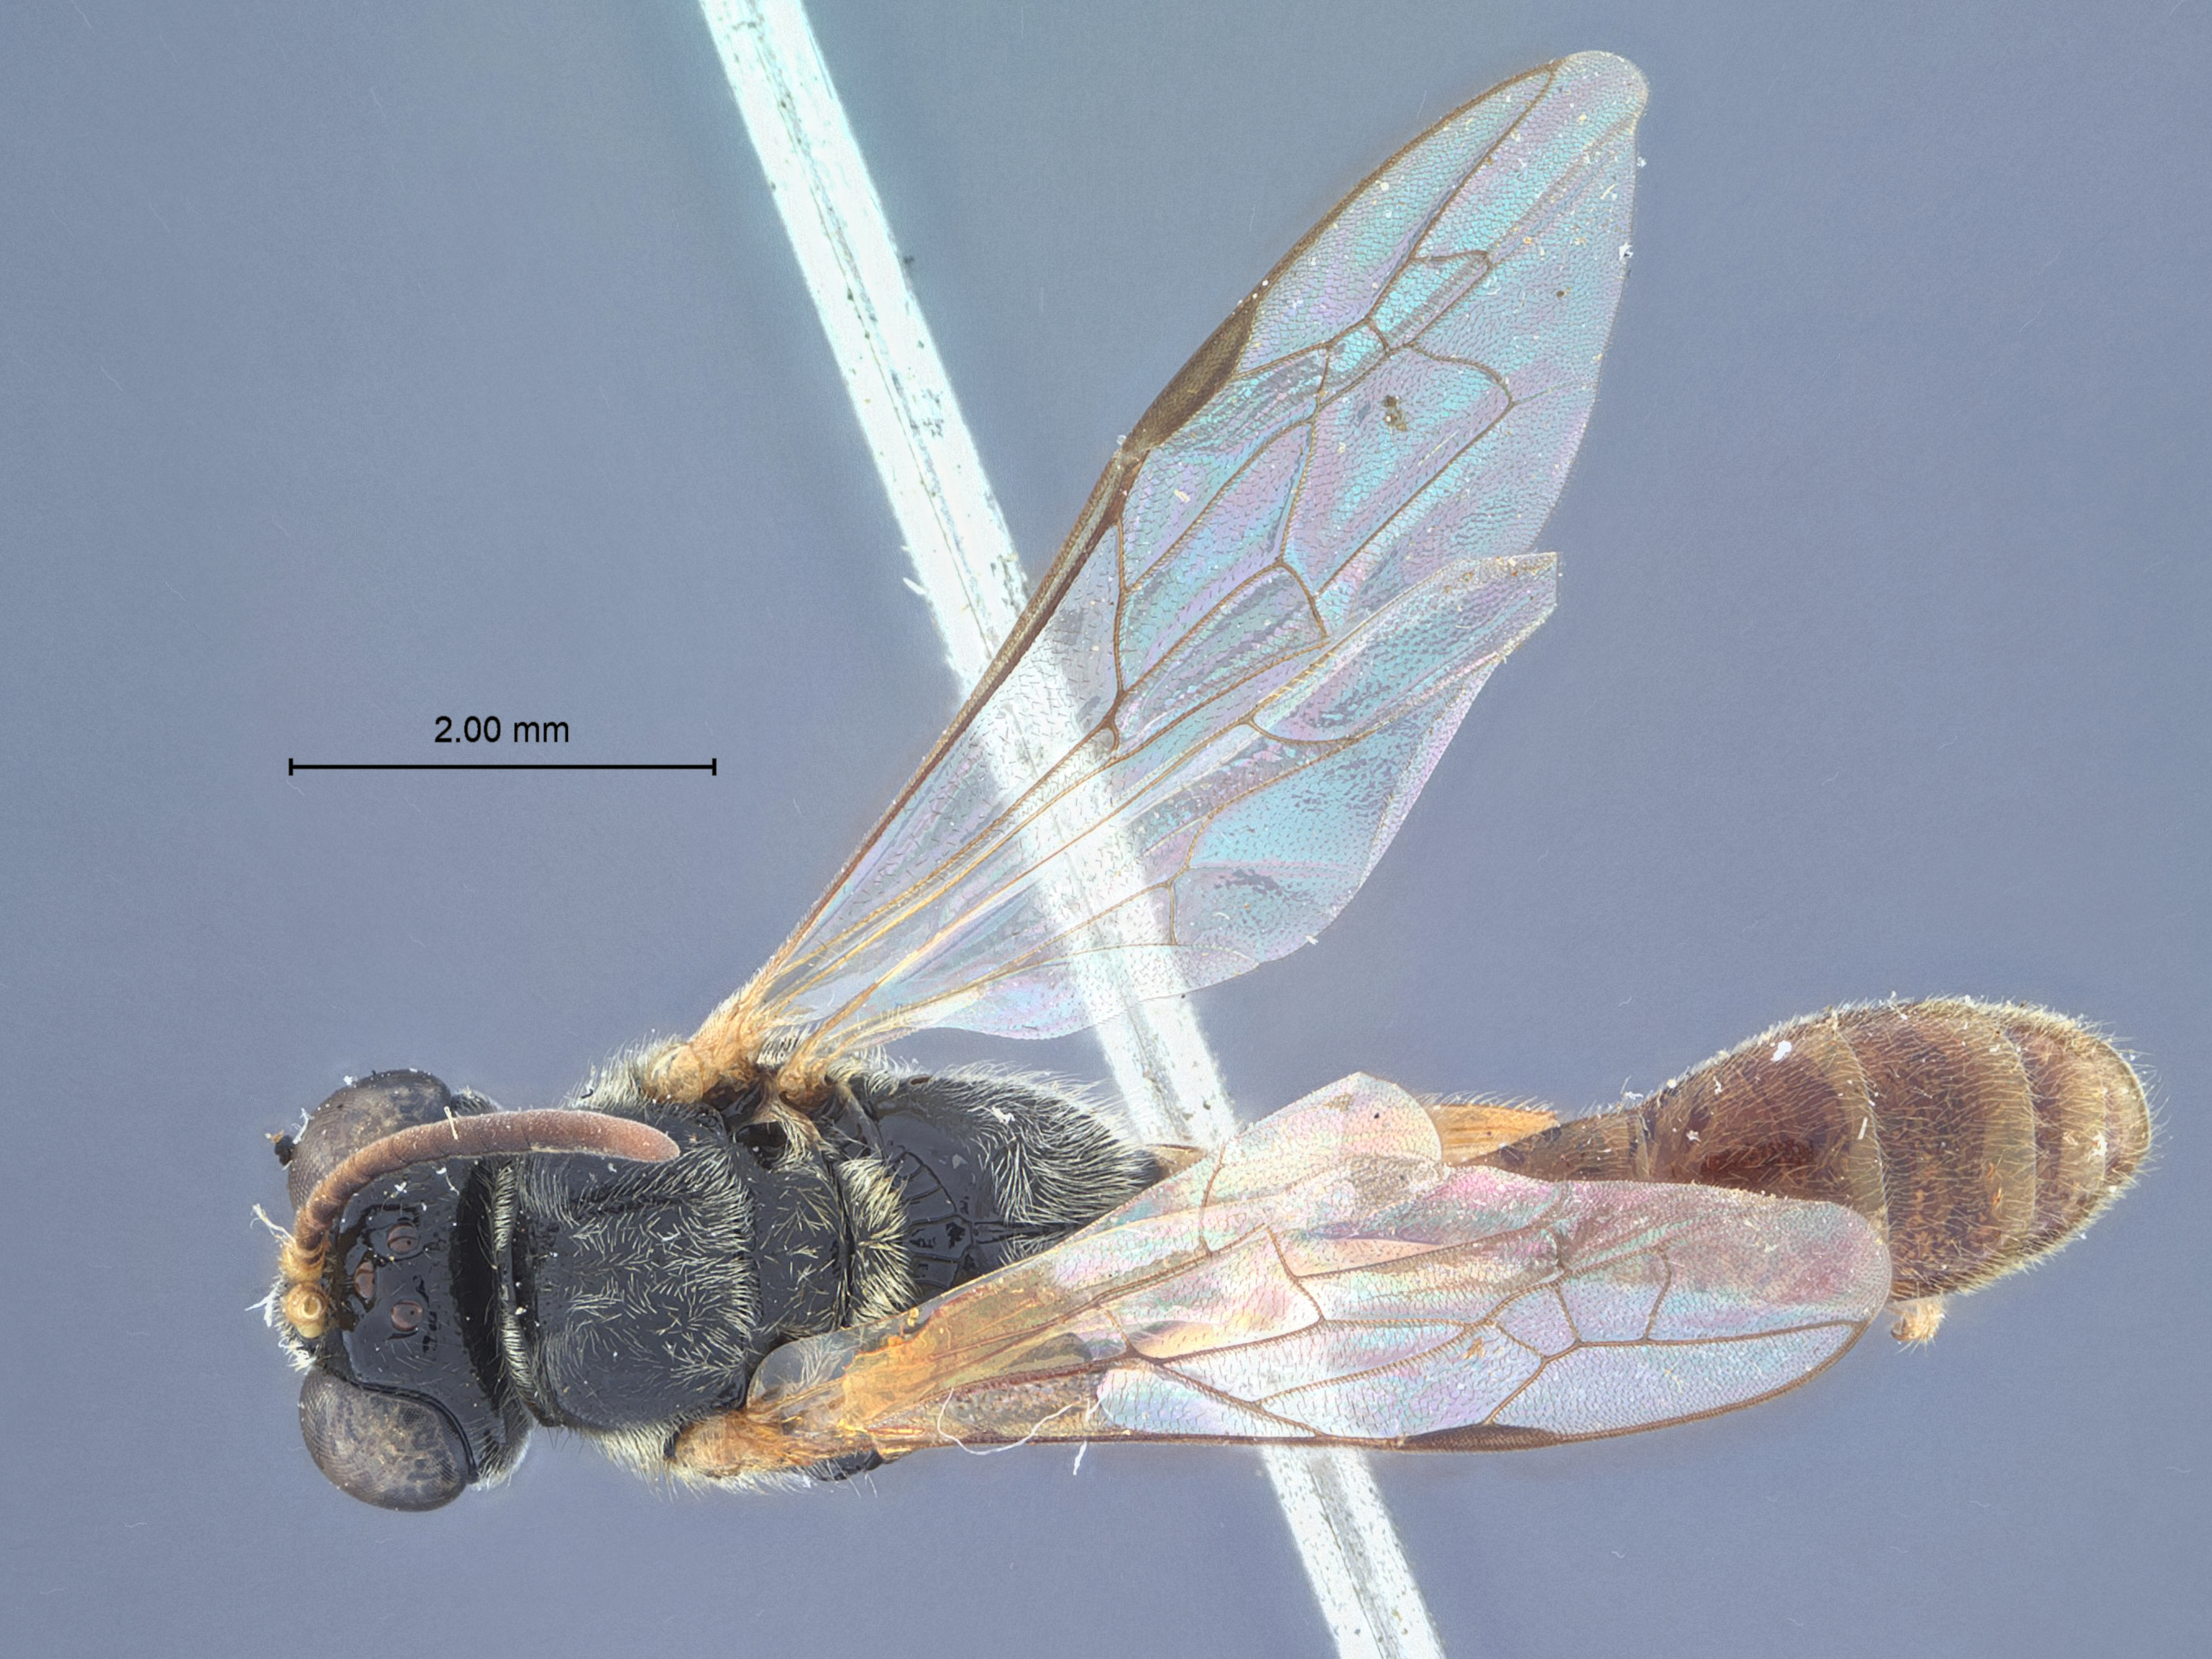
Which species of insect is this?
Diodontus dapitanensis
